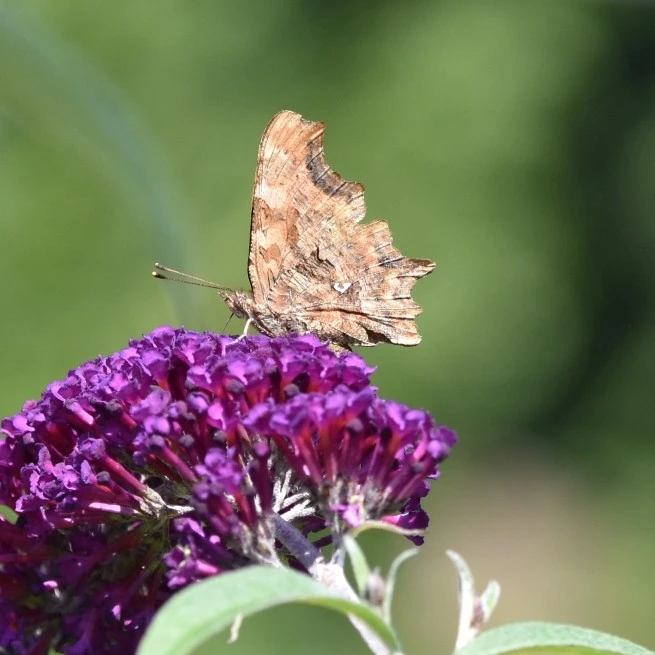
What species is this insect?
Polygonia c-album
